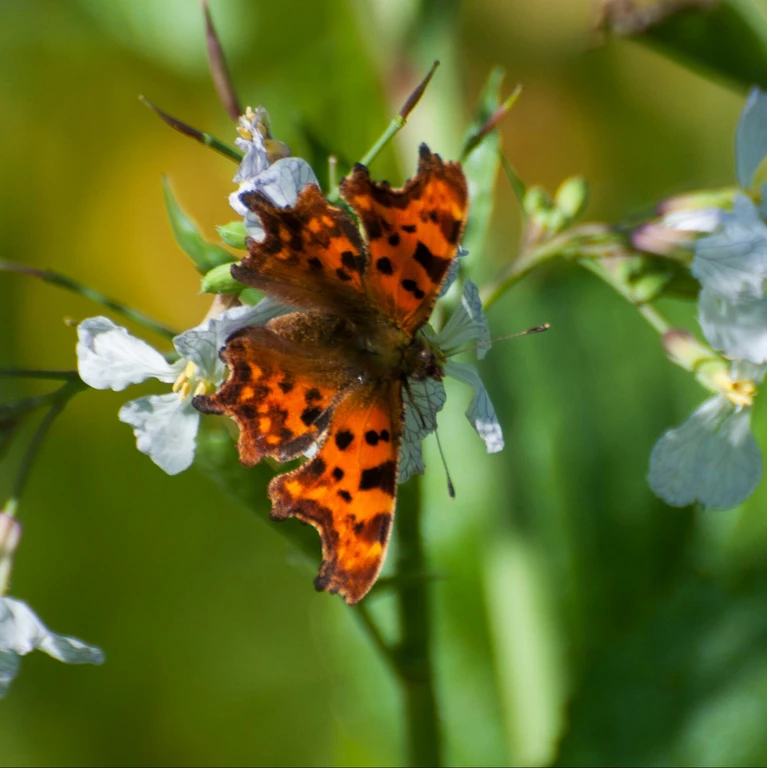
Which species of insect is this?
Polygonia c-album
